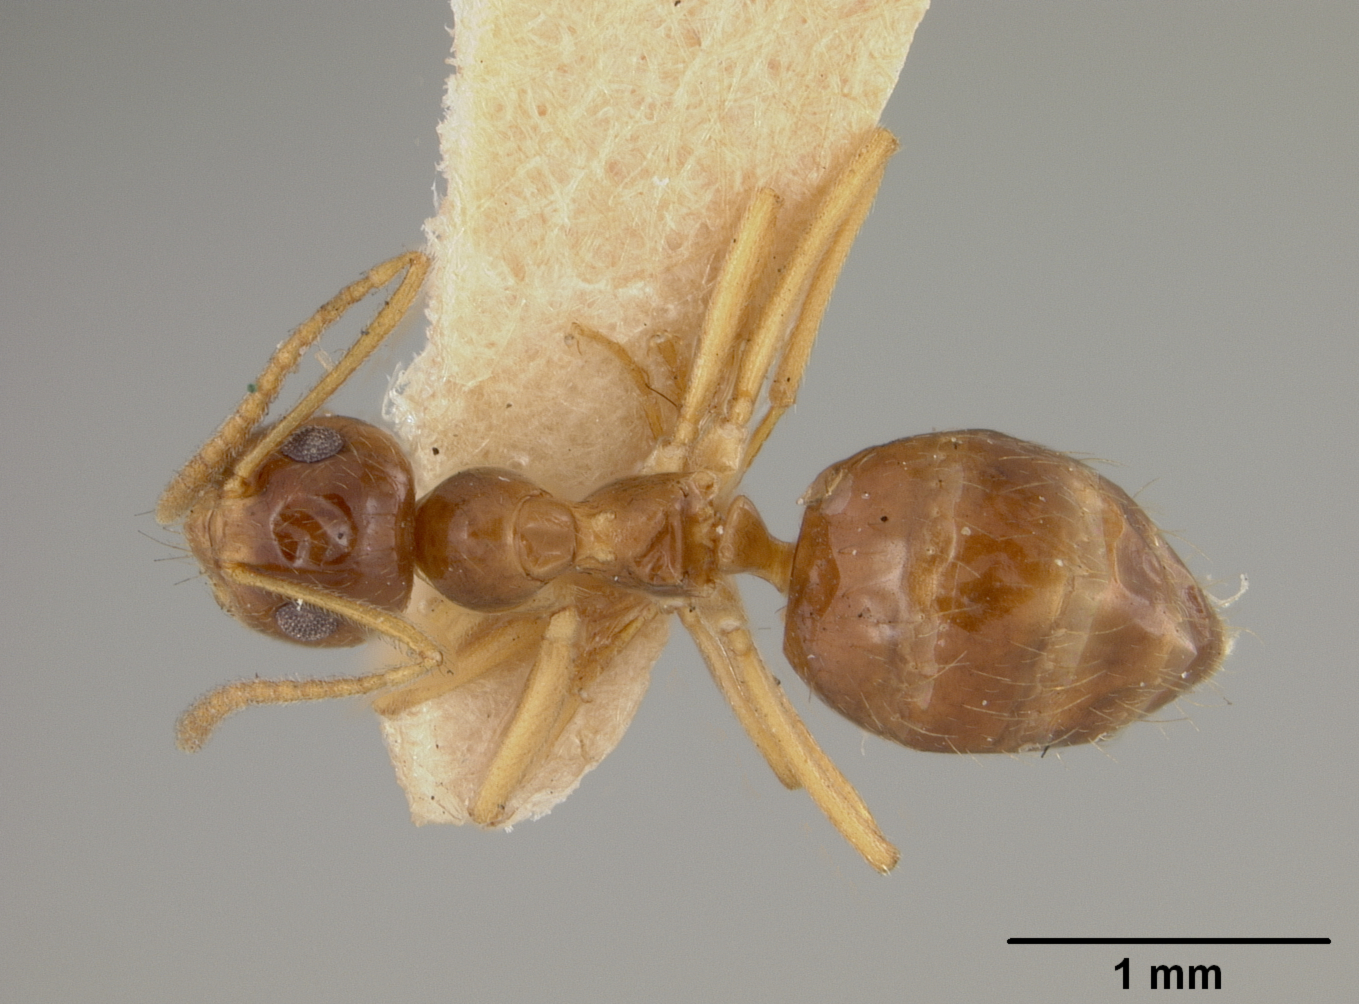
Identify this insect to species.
Prenolepis imparis
